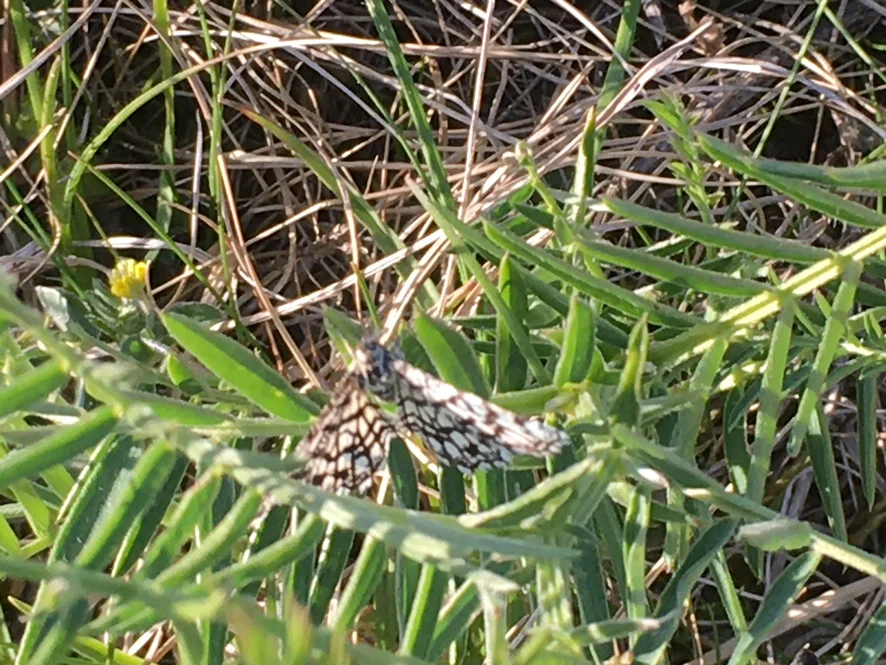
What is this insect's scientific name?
Chiasmia clathrata
